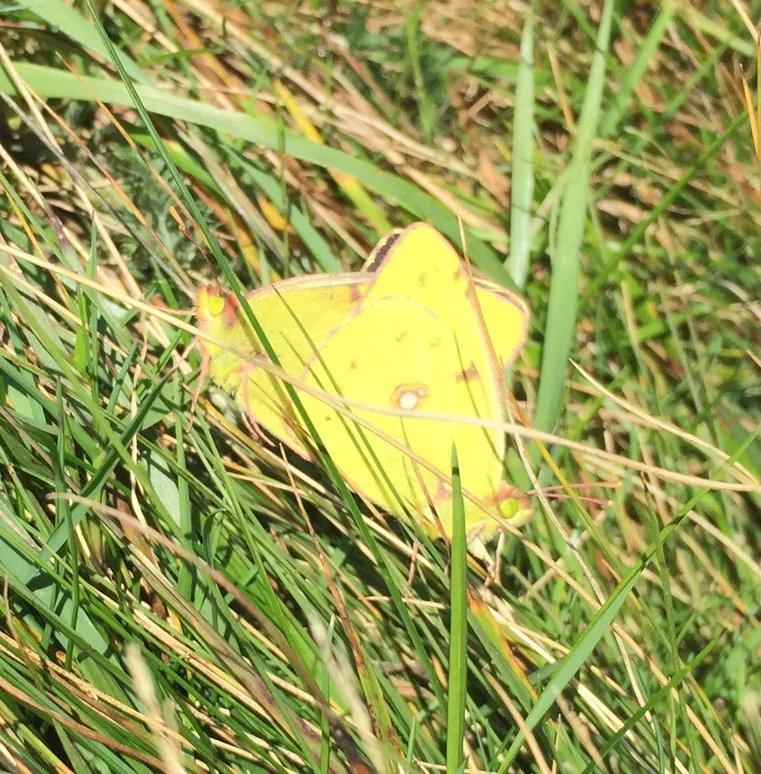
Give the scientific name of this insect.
Colias croceus
